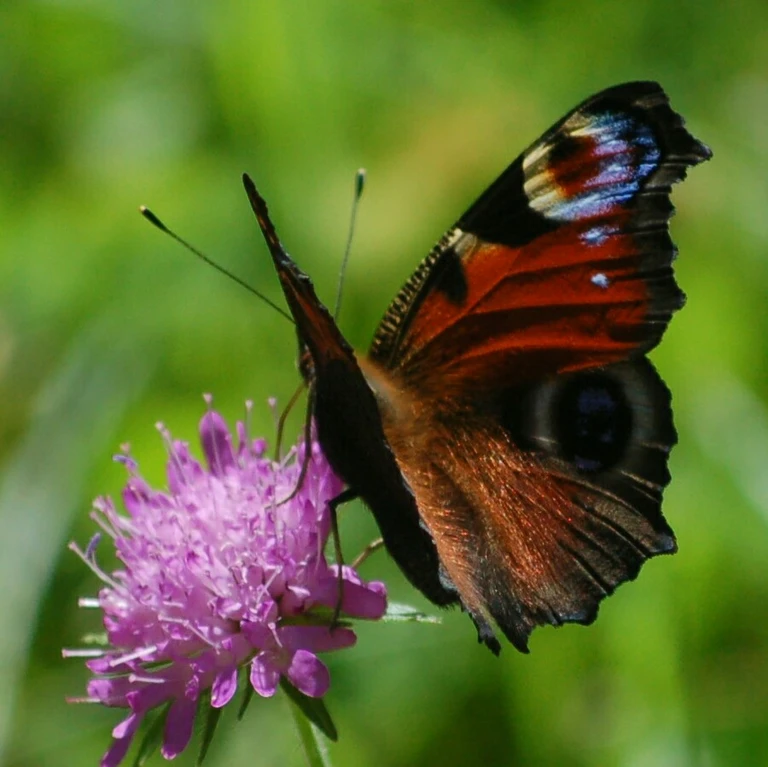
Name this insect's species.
Aglais io
